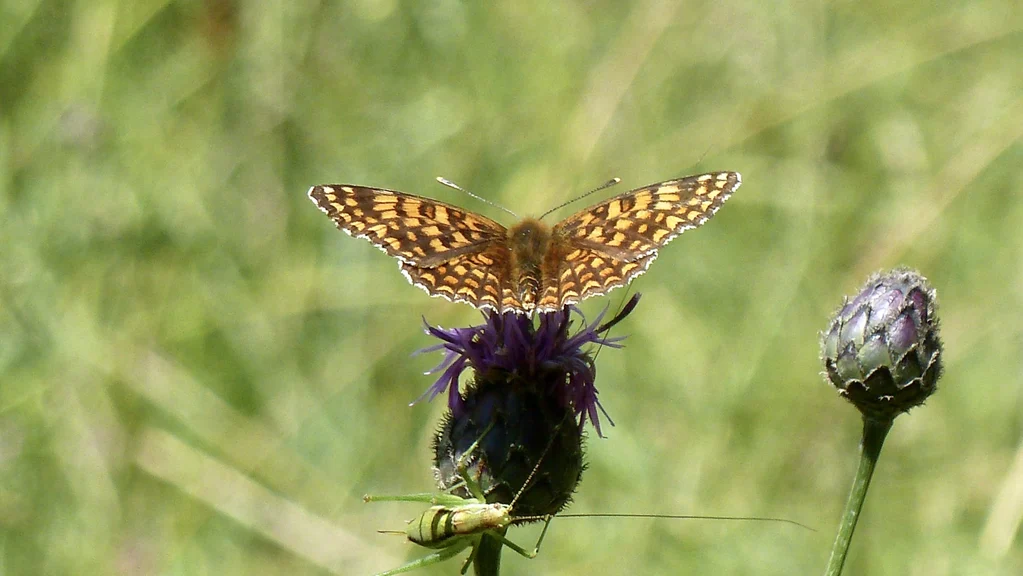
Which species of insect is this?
Melitaea phoebe
